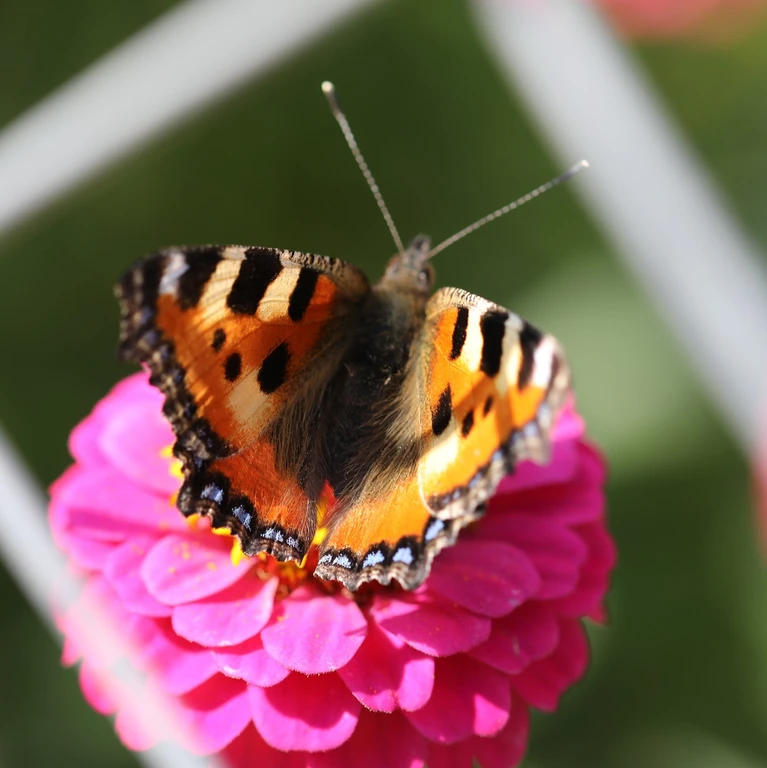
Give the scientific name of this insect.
Aglais urticae
